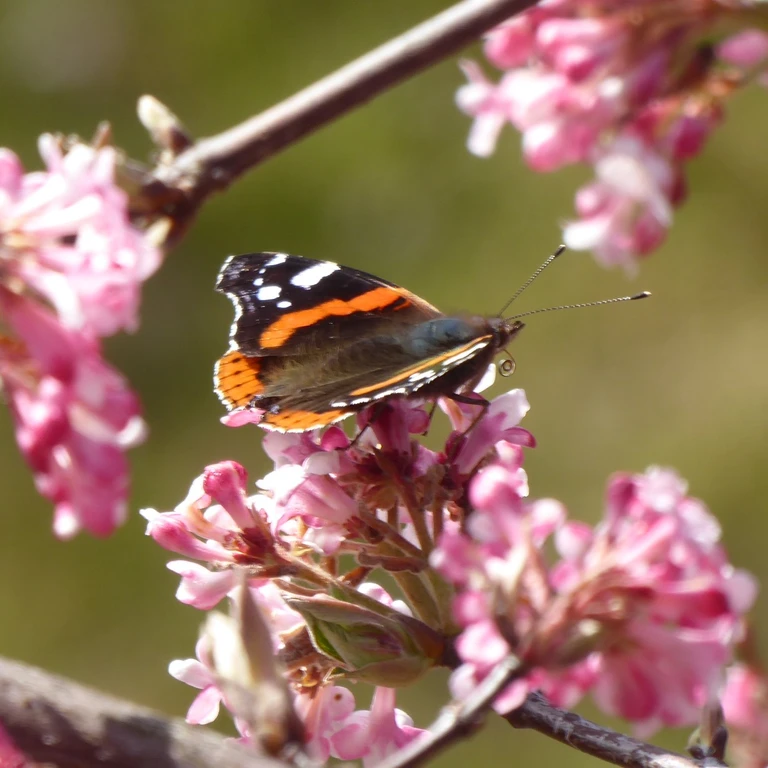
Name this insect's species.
Vanessa atalanta
